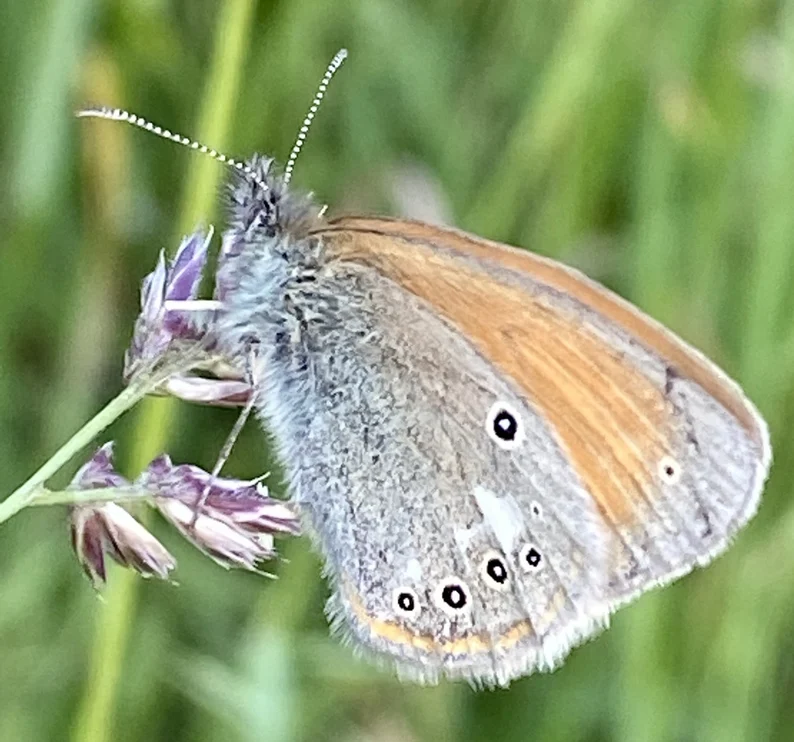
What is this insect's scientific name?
Coenonympha glycerion (also Coenonympha iphis)
